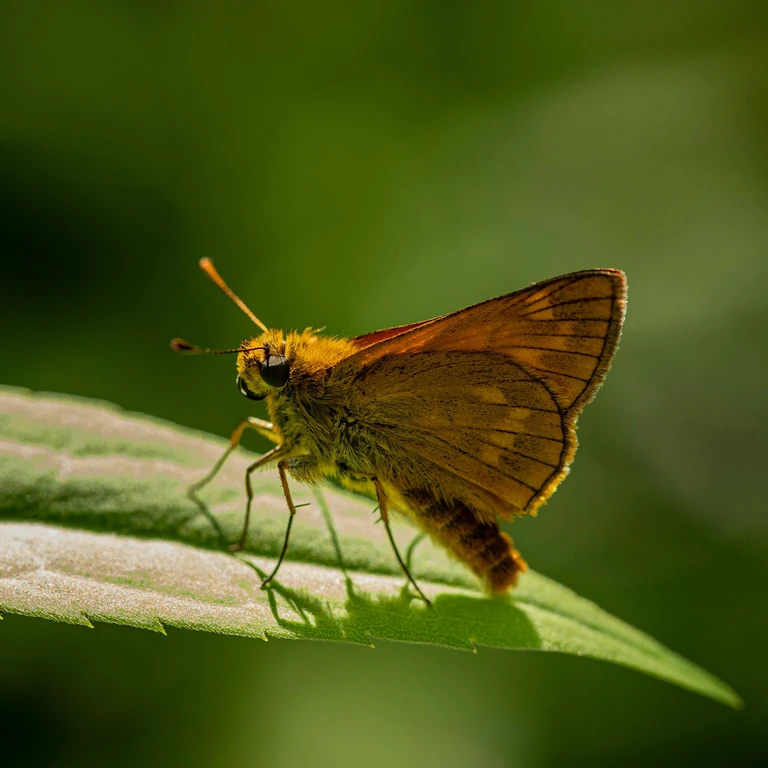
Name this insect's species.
Ochlodes sylvanus (also Ochlodes venata)
